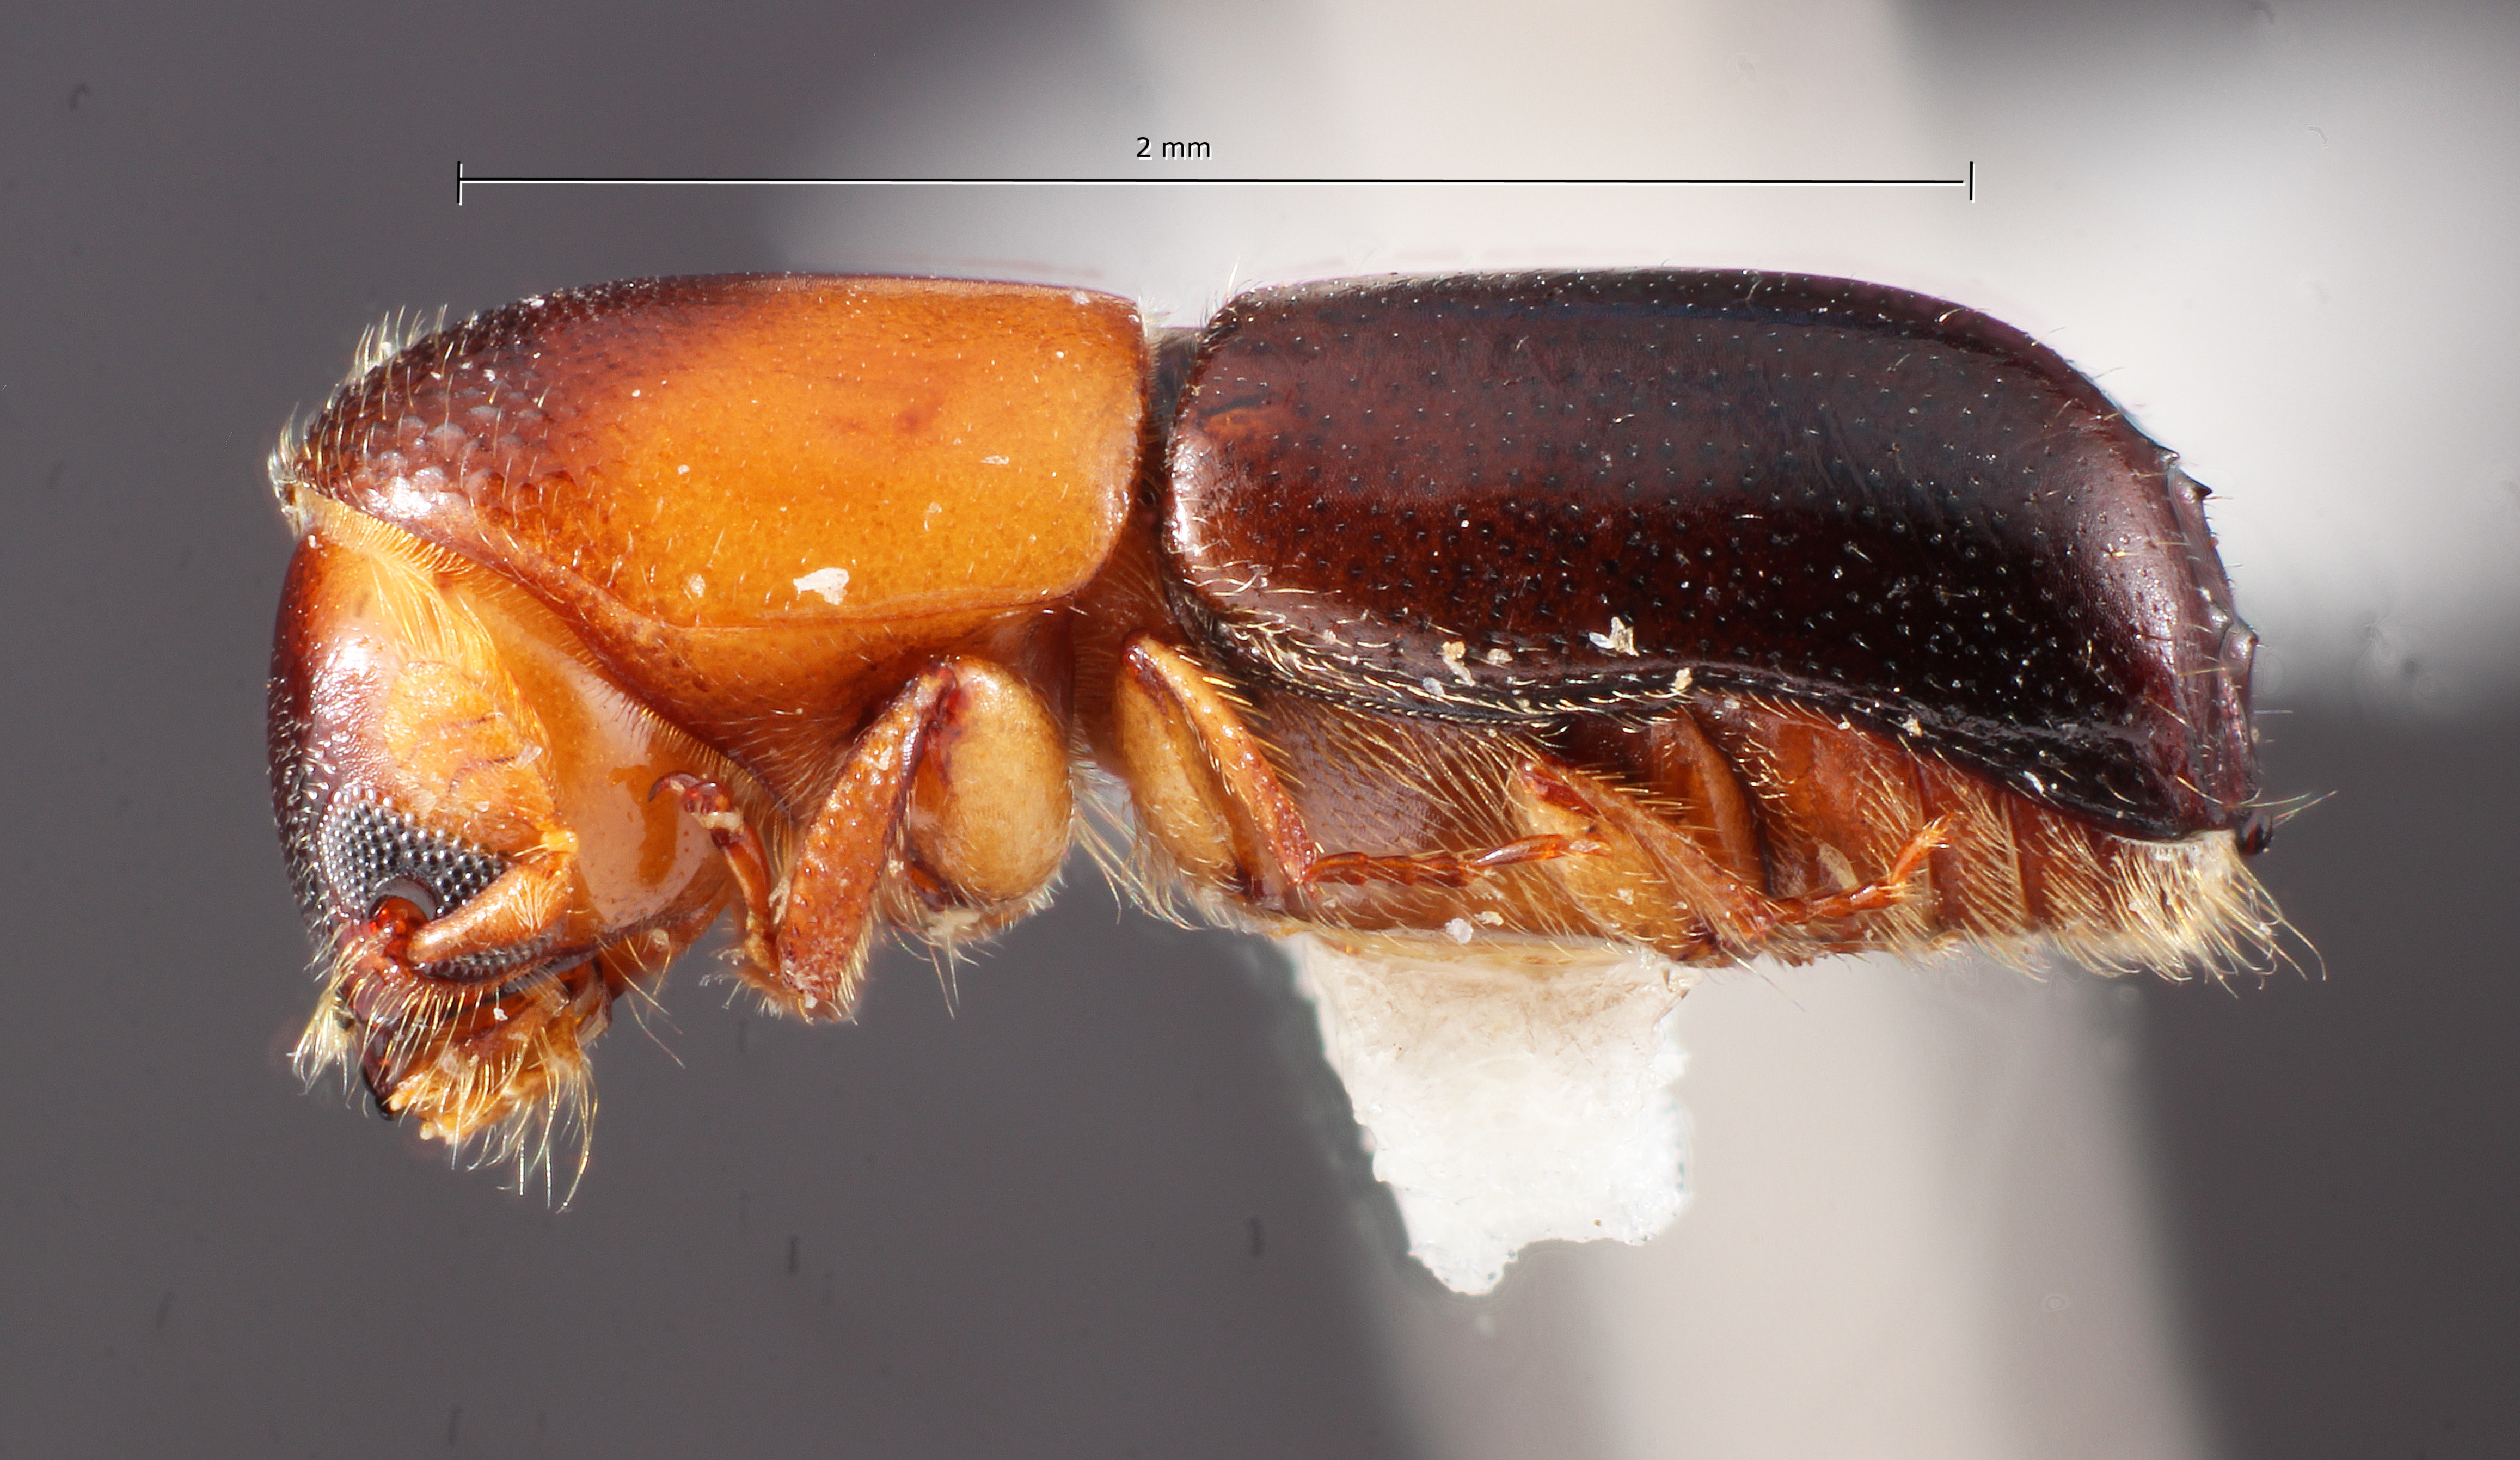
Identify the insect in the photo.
Monarthrum granulosum
